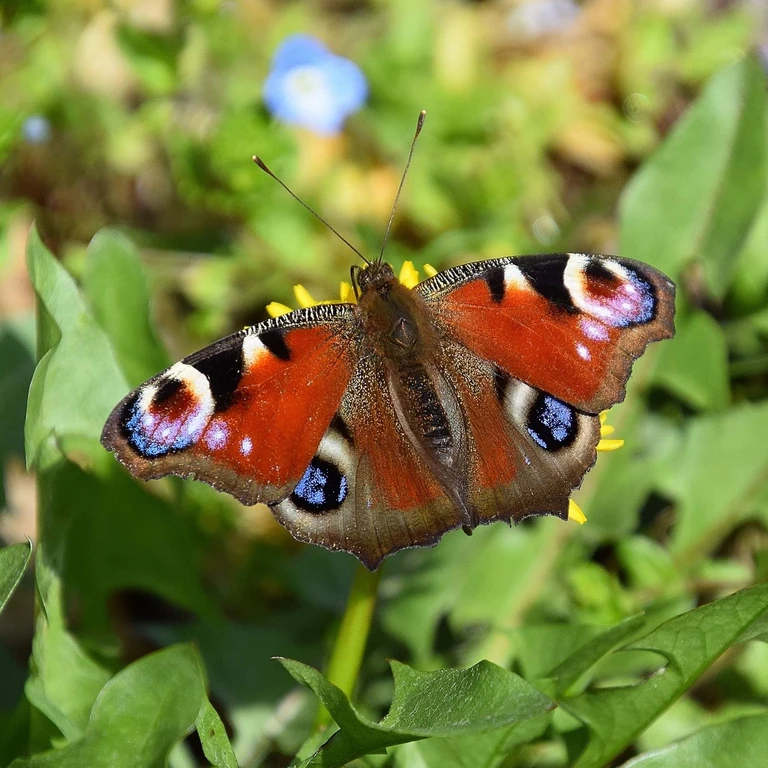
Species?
Aglais io
